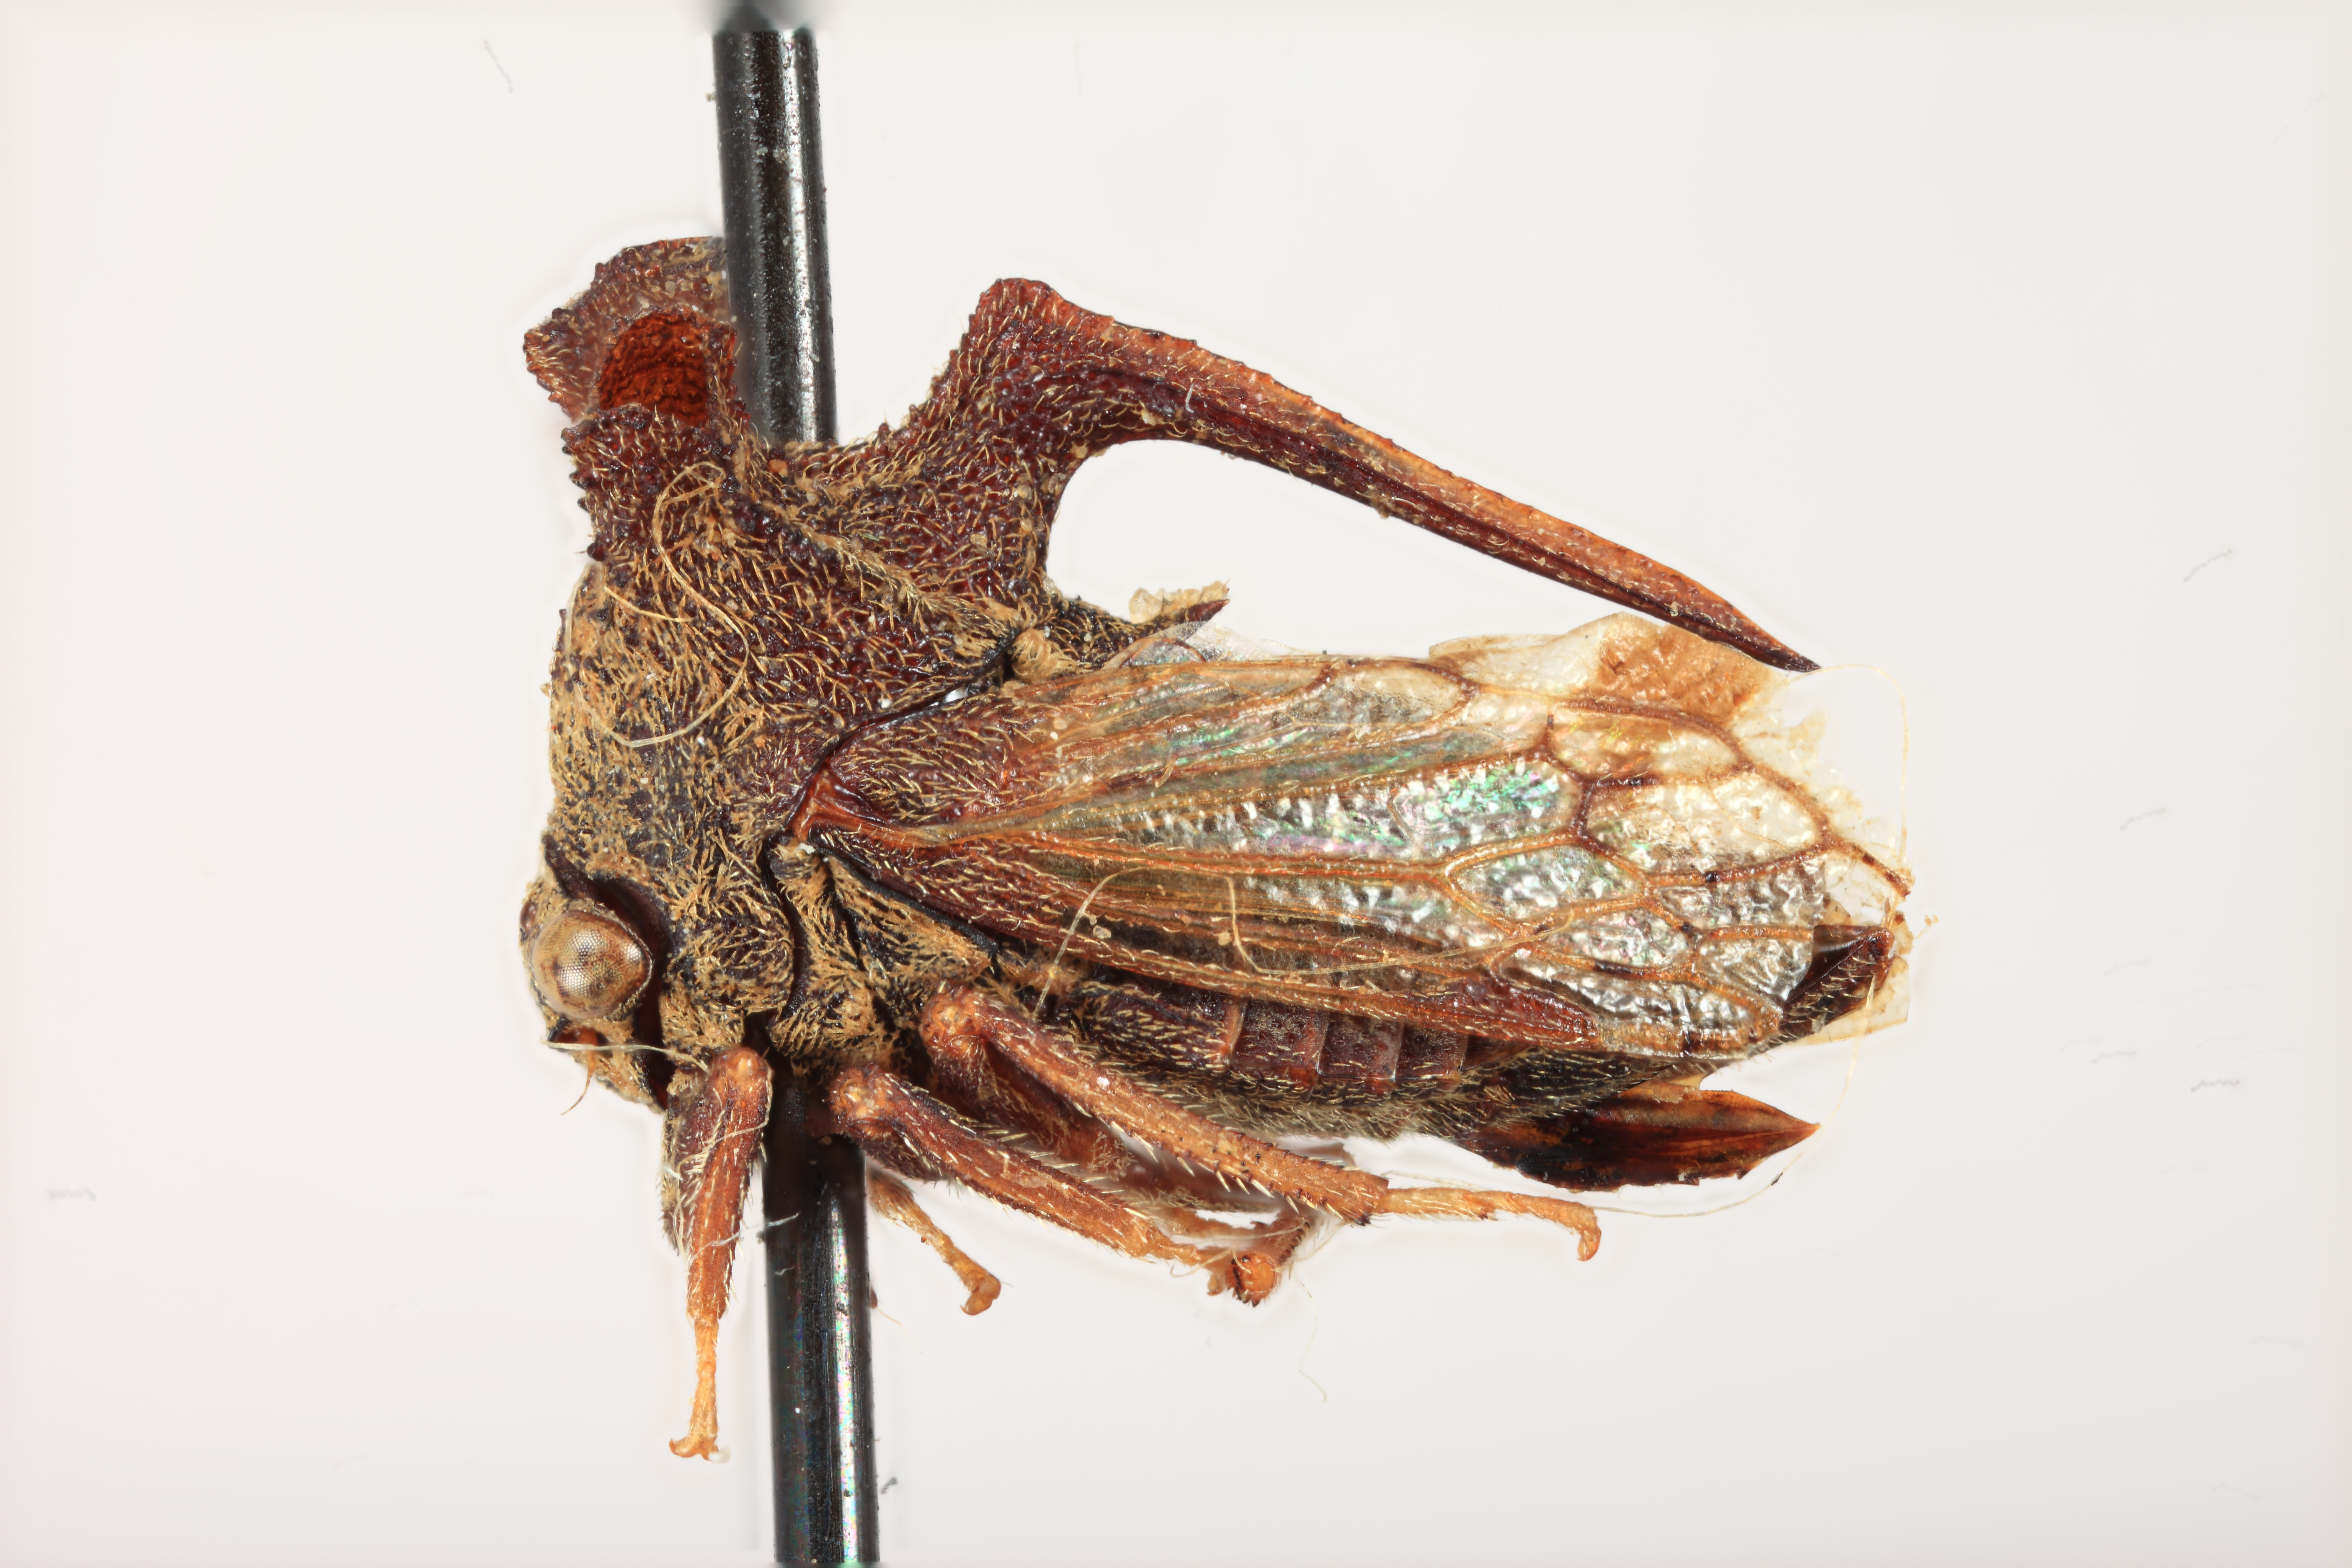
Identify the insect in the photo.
Anchon brunneus
